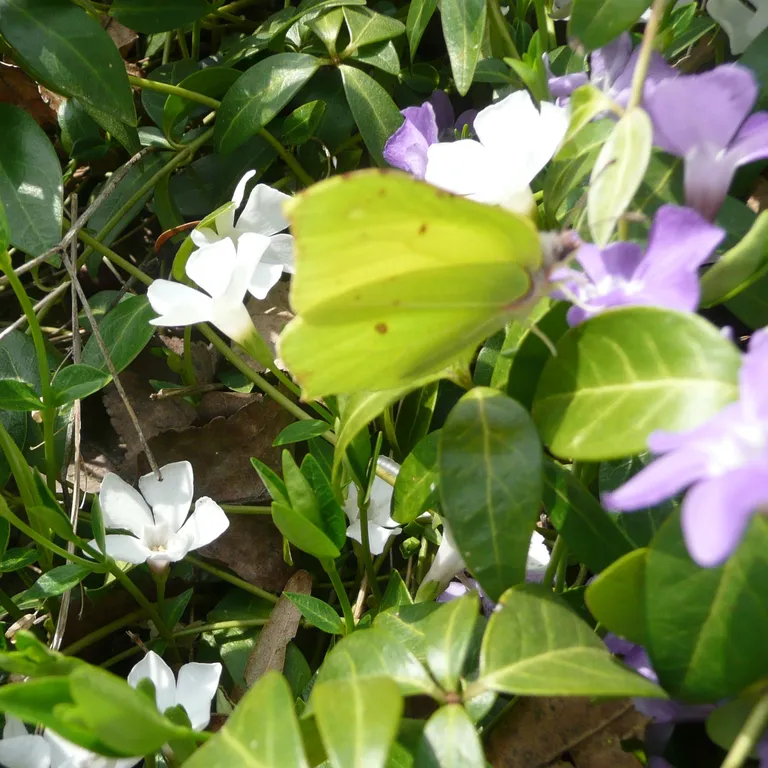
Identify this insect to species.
Gonepteryx rhamni
